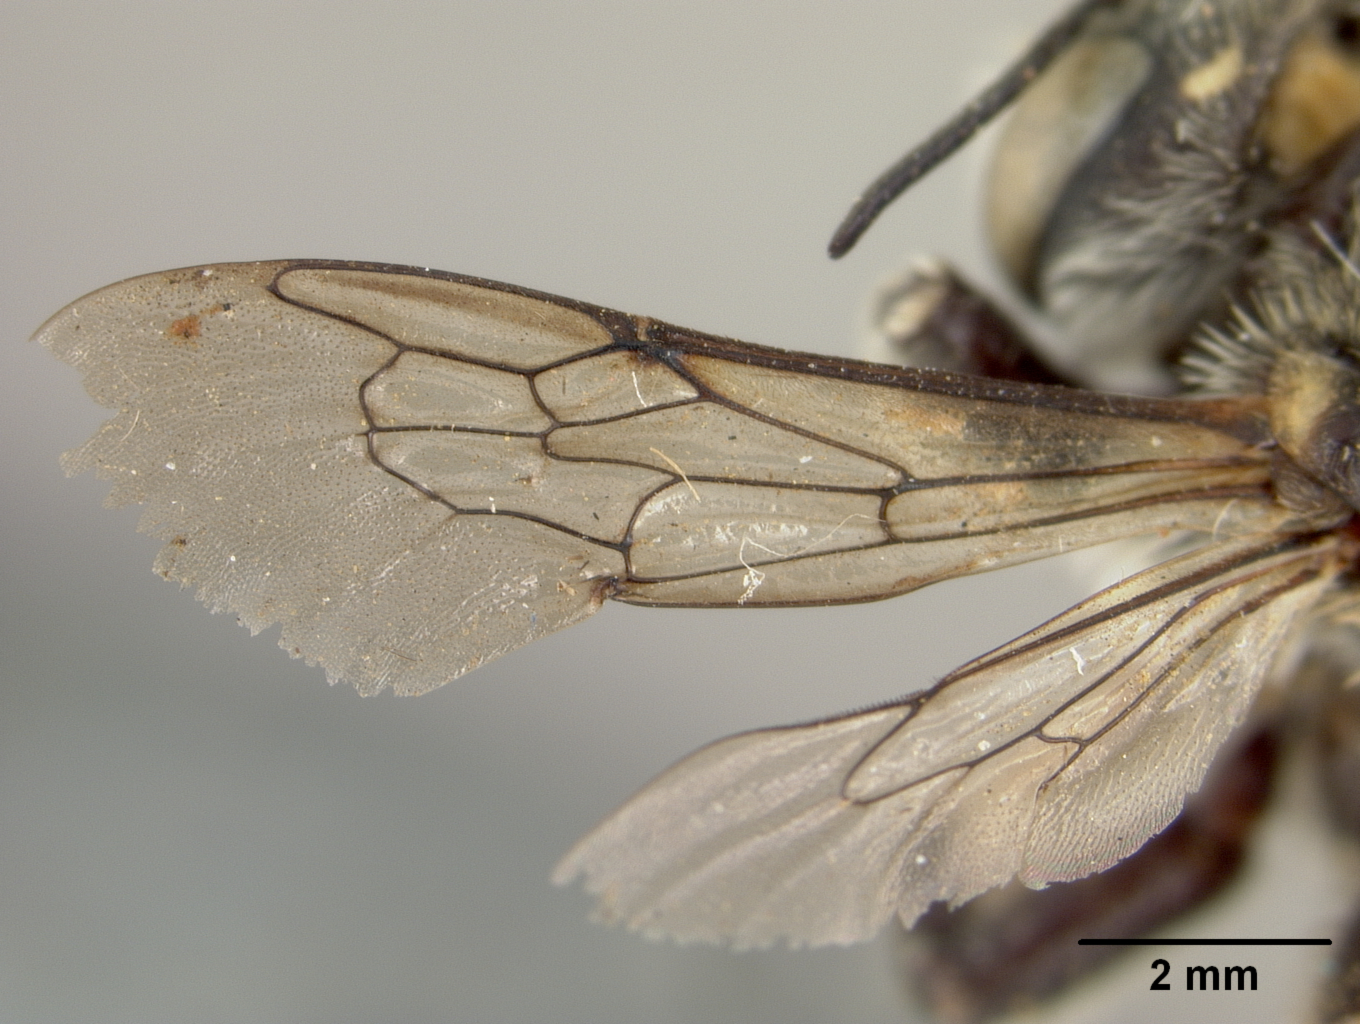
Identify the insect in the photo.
Anthidium banningense
